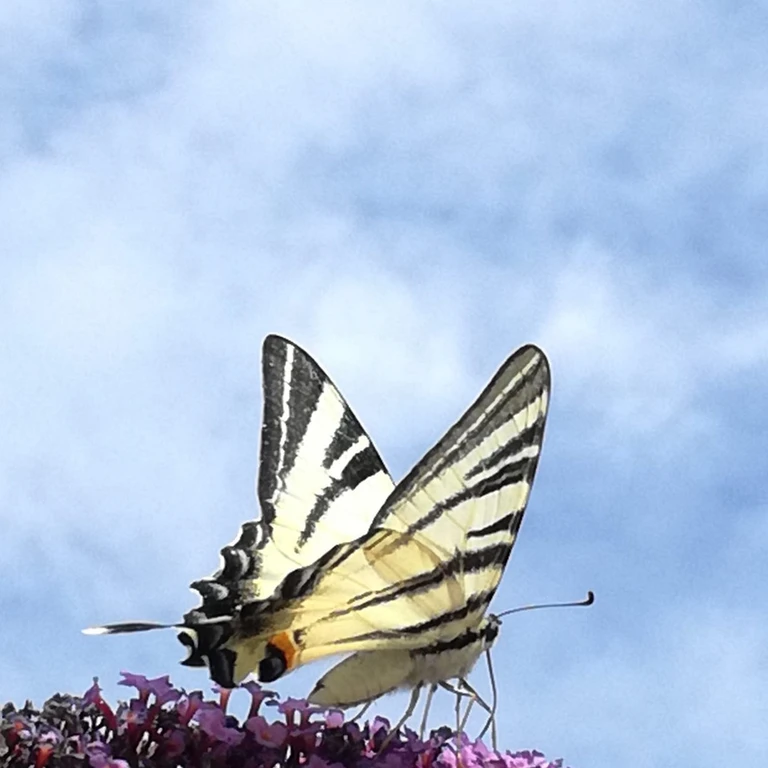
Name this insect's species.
Iphiclides podalirius
